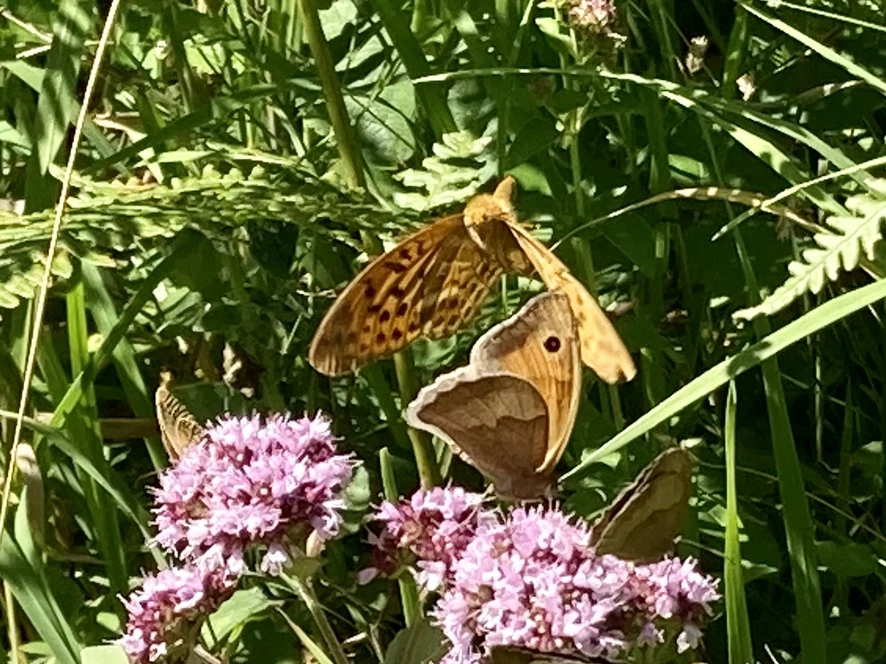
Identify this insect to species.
Maniola jurtina
